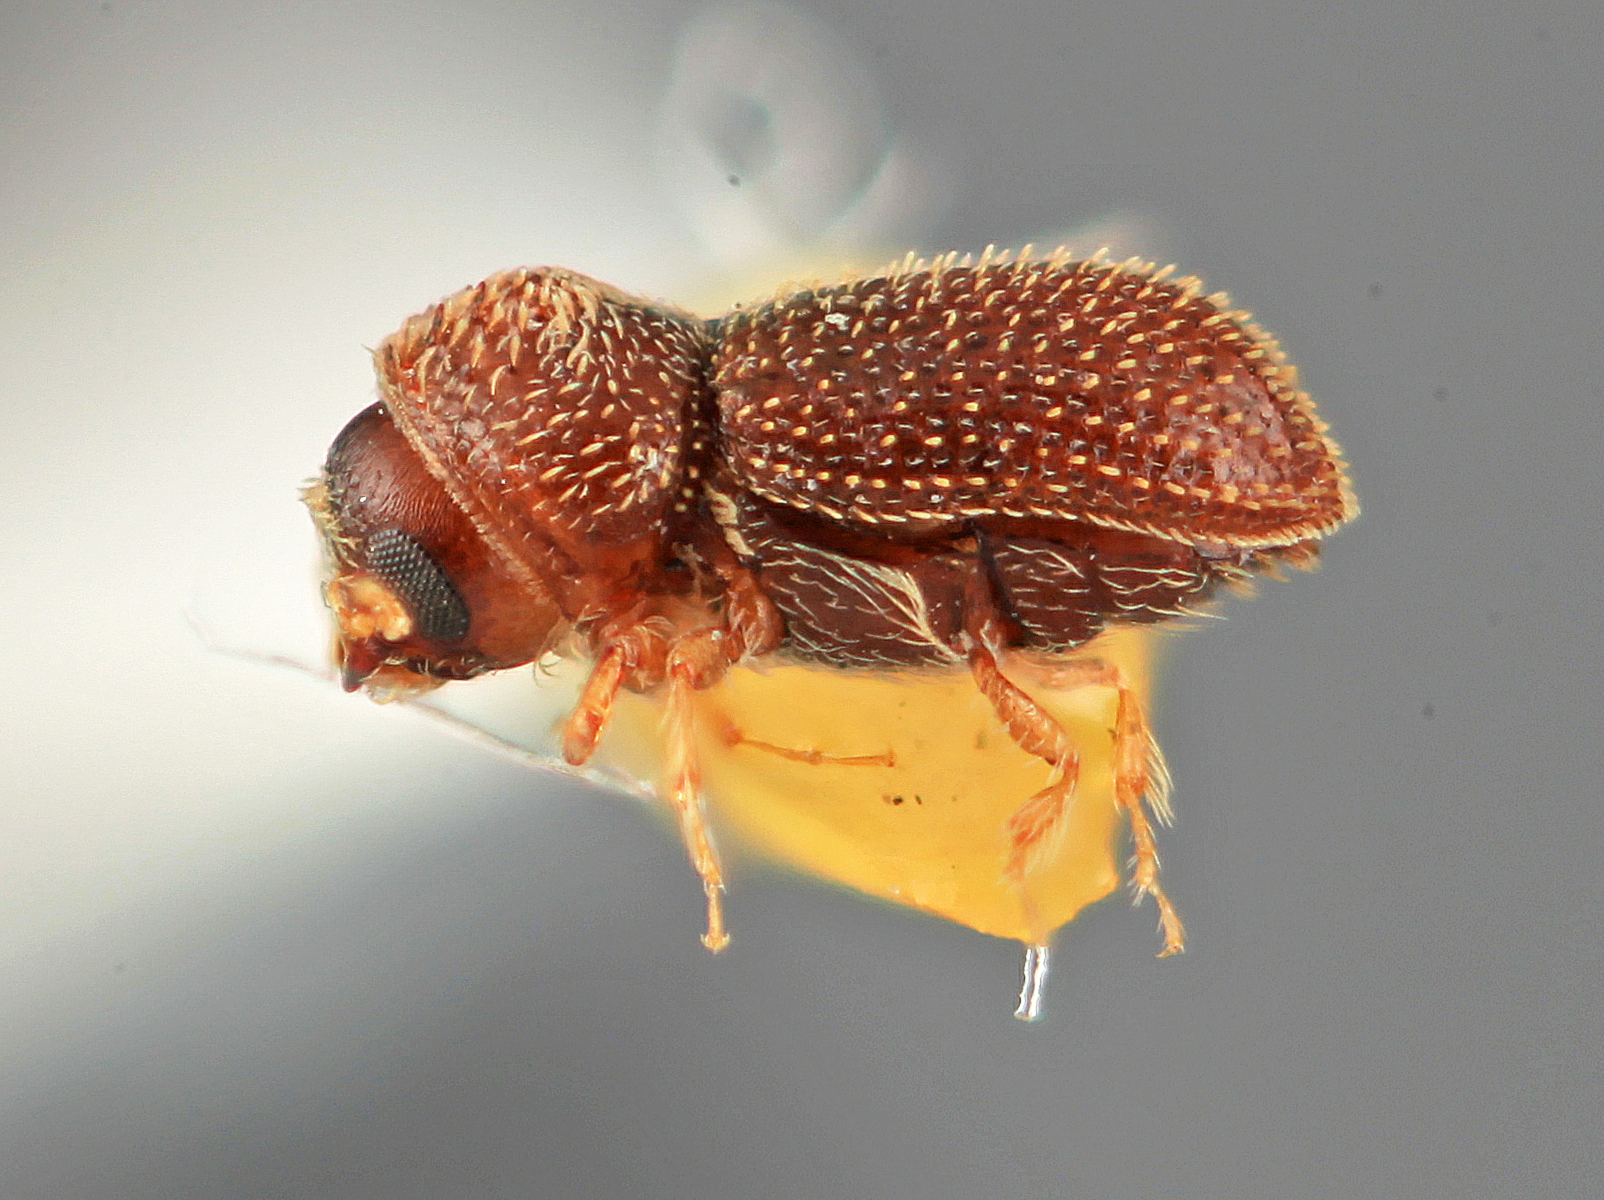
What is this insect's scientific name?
Pseudothysanoes brunneus
